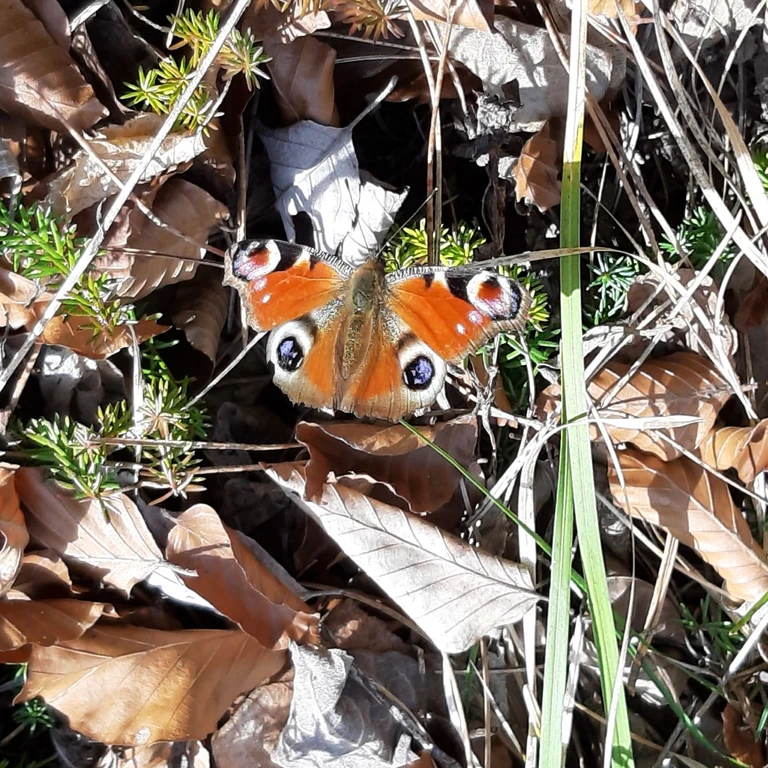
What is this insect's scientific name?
Aglais io
